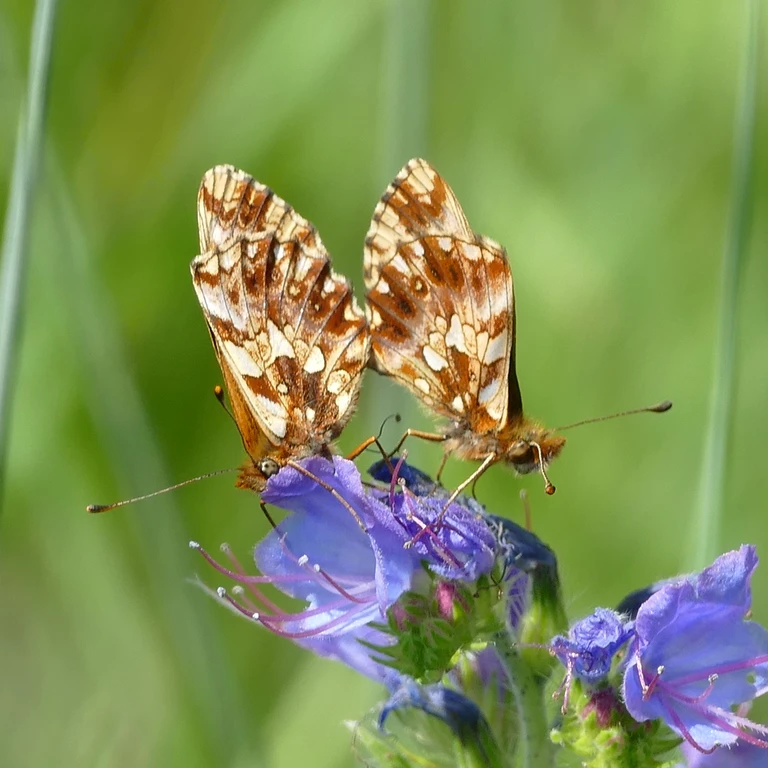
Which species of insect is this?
Boloria dia
